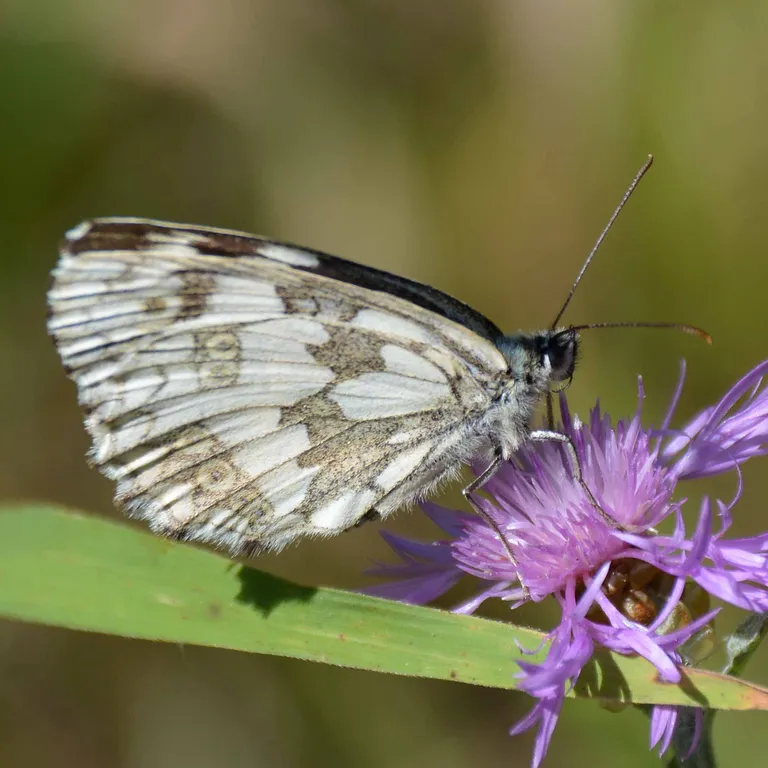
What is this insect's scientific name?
Melanargia galathea
